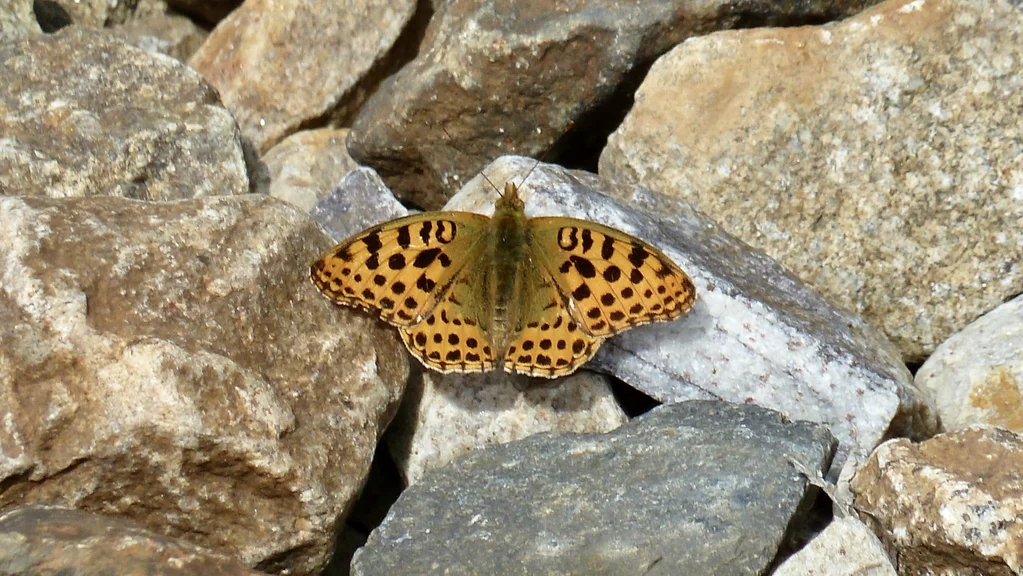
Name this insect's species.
Issoria lathonia
